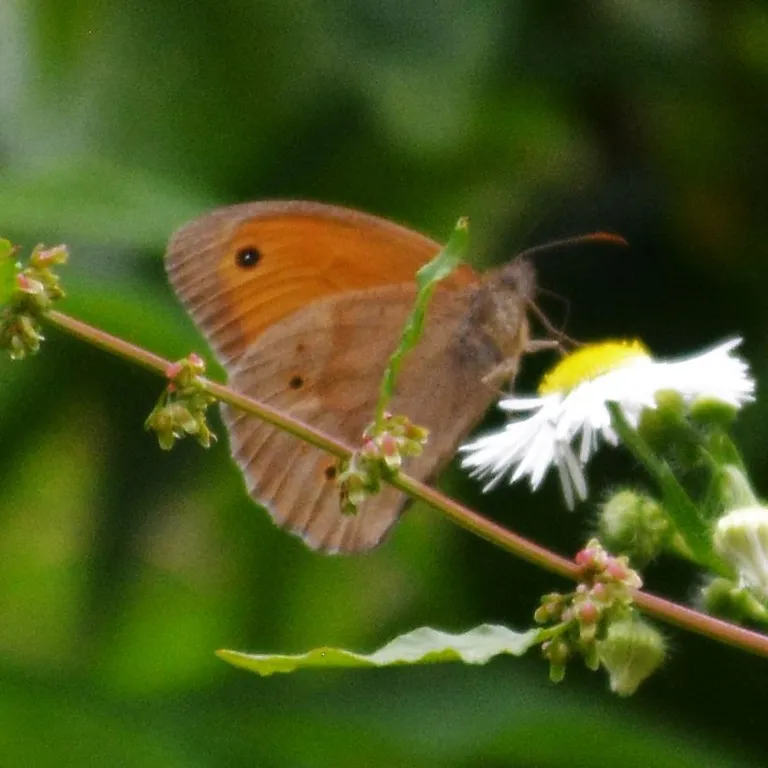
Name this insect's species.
Maniola jurtina
